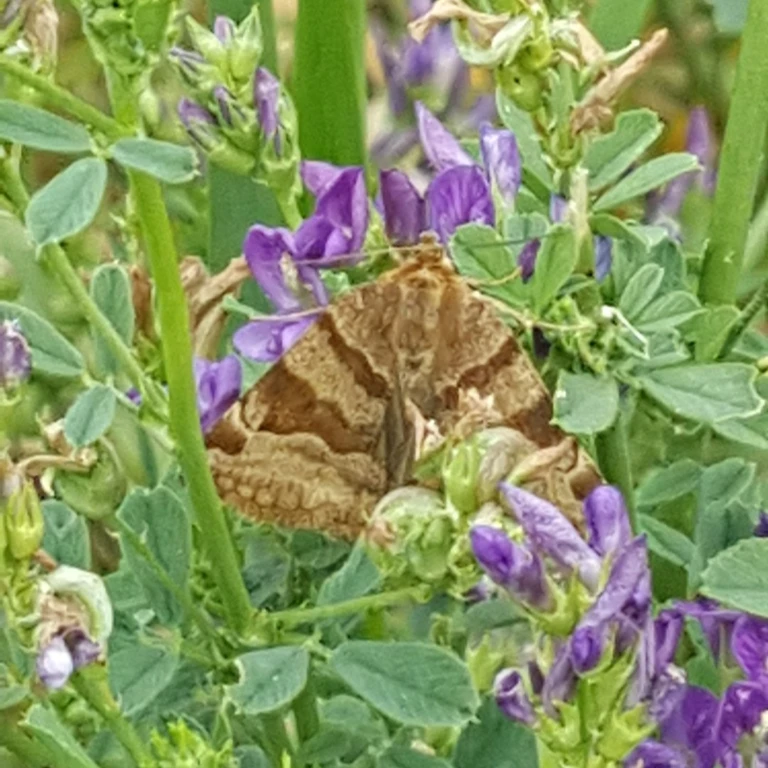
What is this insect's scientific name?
Euclidia glyphica
